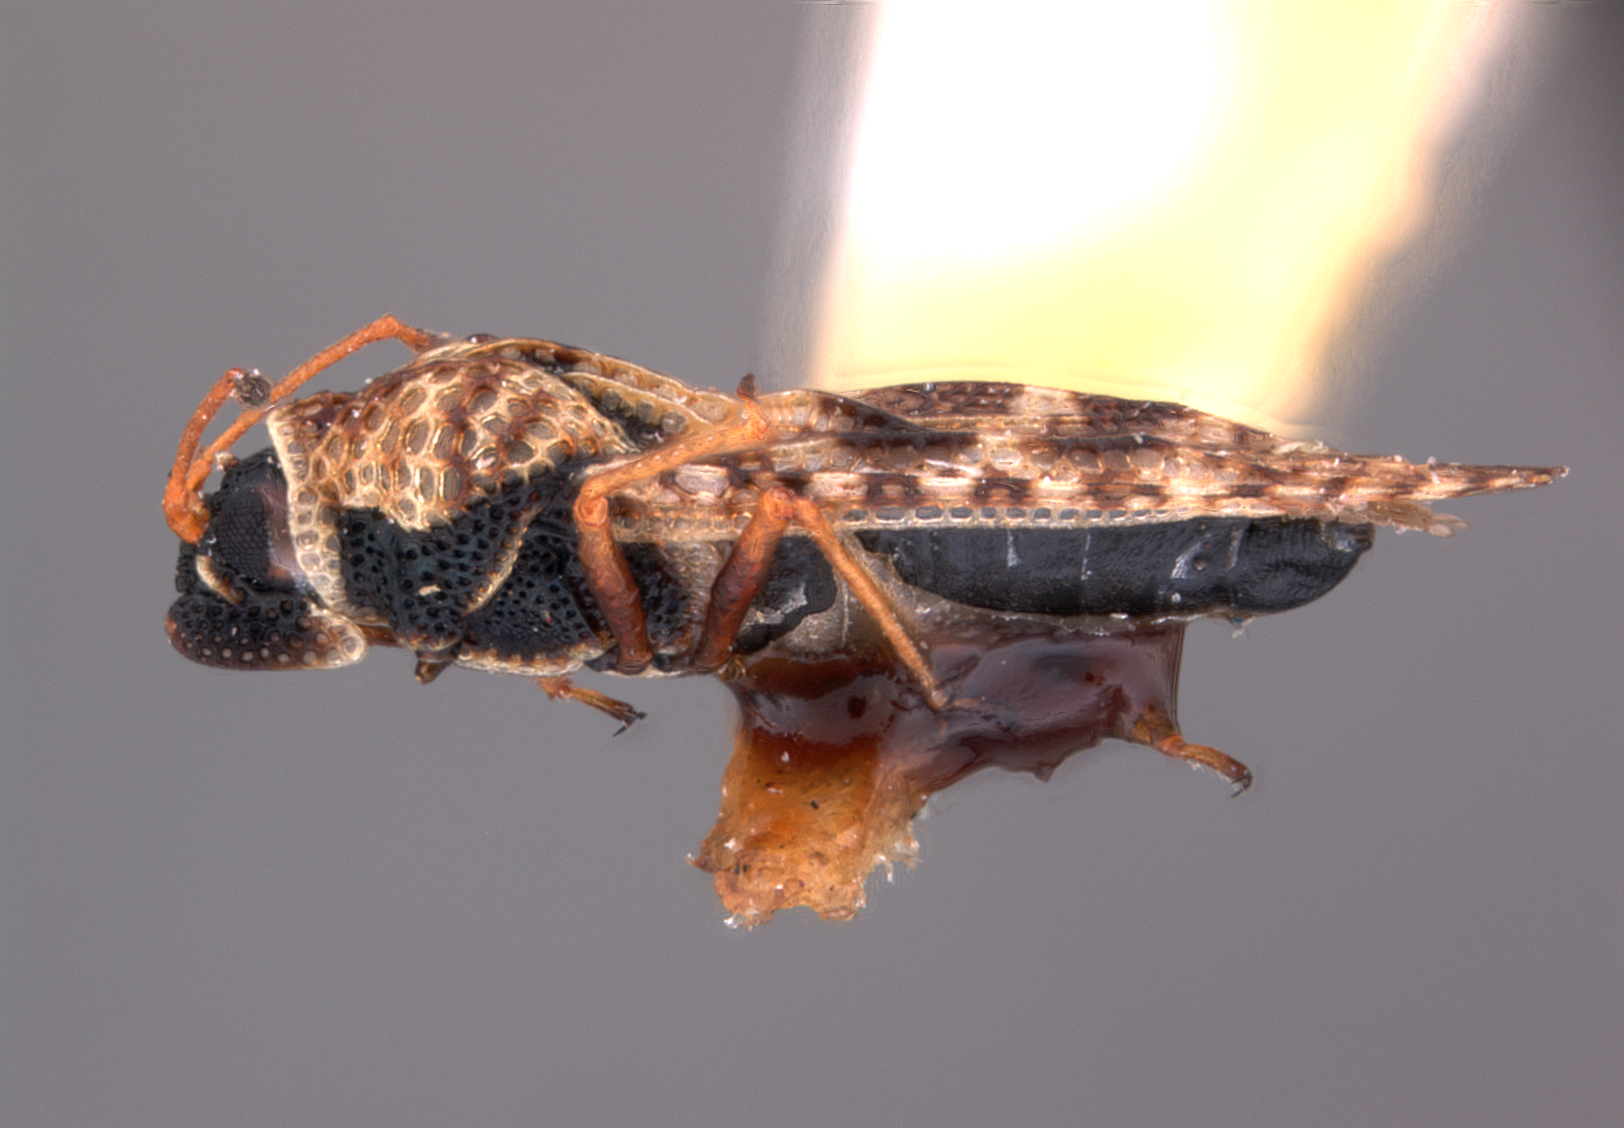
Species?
Monanthia comes
